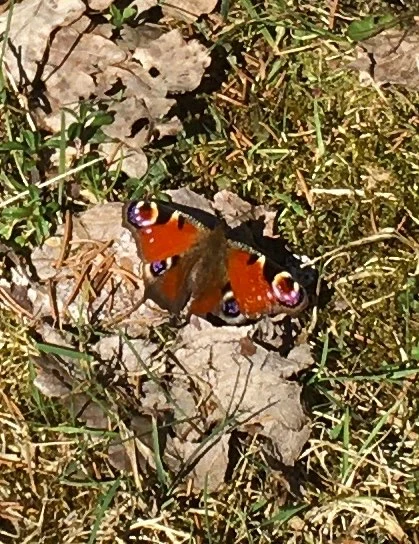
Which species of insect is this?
Aglais io
